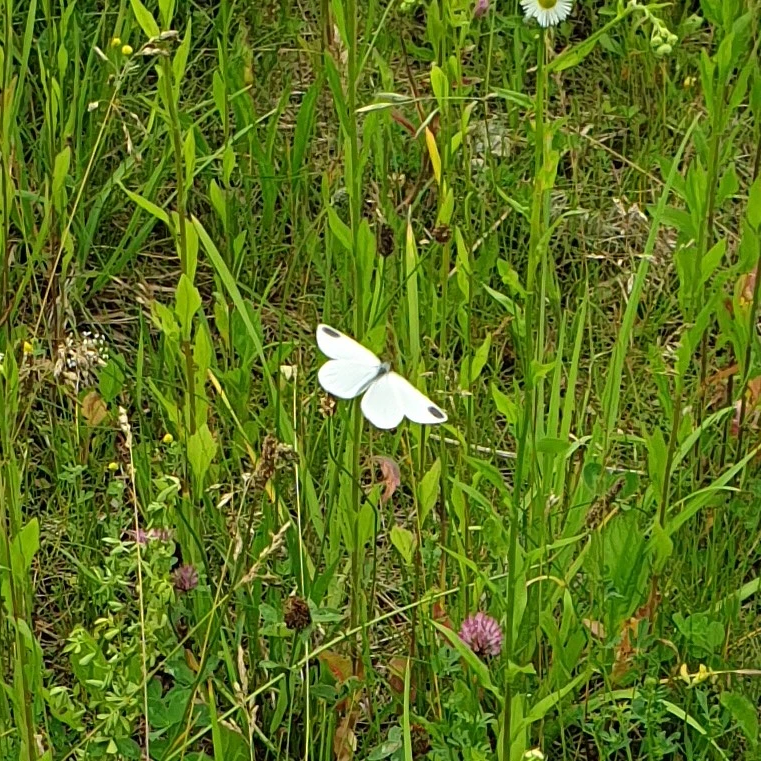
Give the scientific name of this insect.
Leptidea sinapis/juvernica
